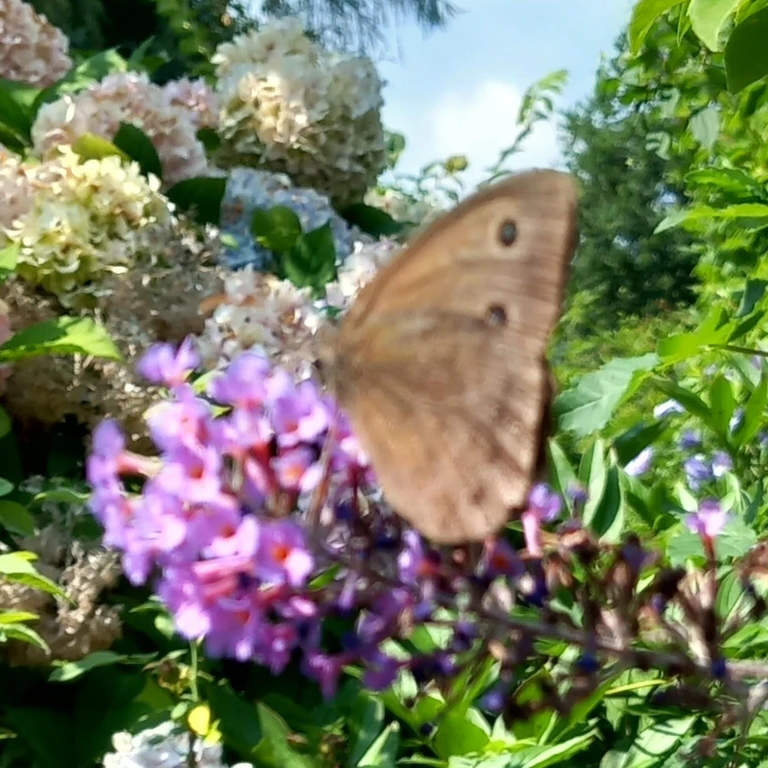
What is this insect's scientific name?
Minois dryas
